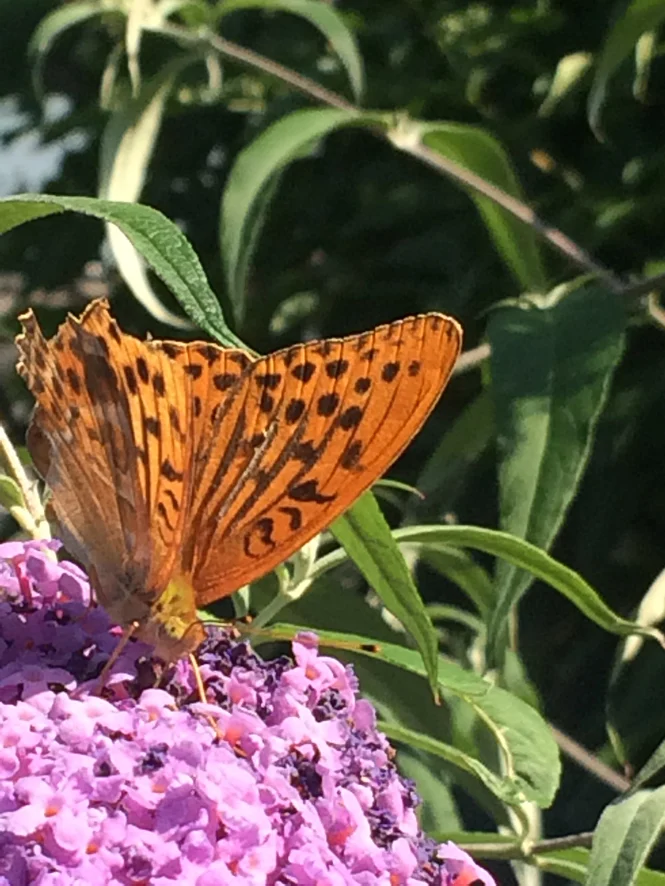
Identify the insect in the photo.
Argynnis paphia
